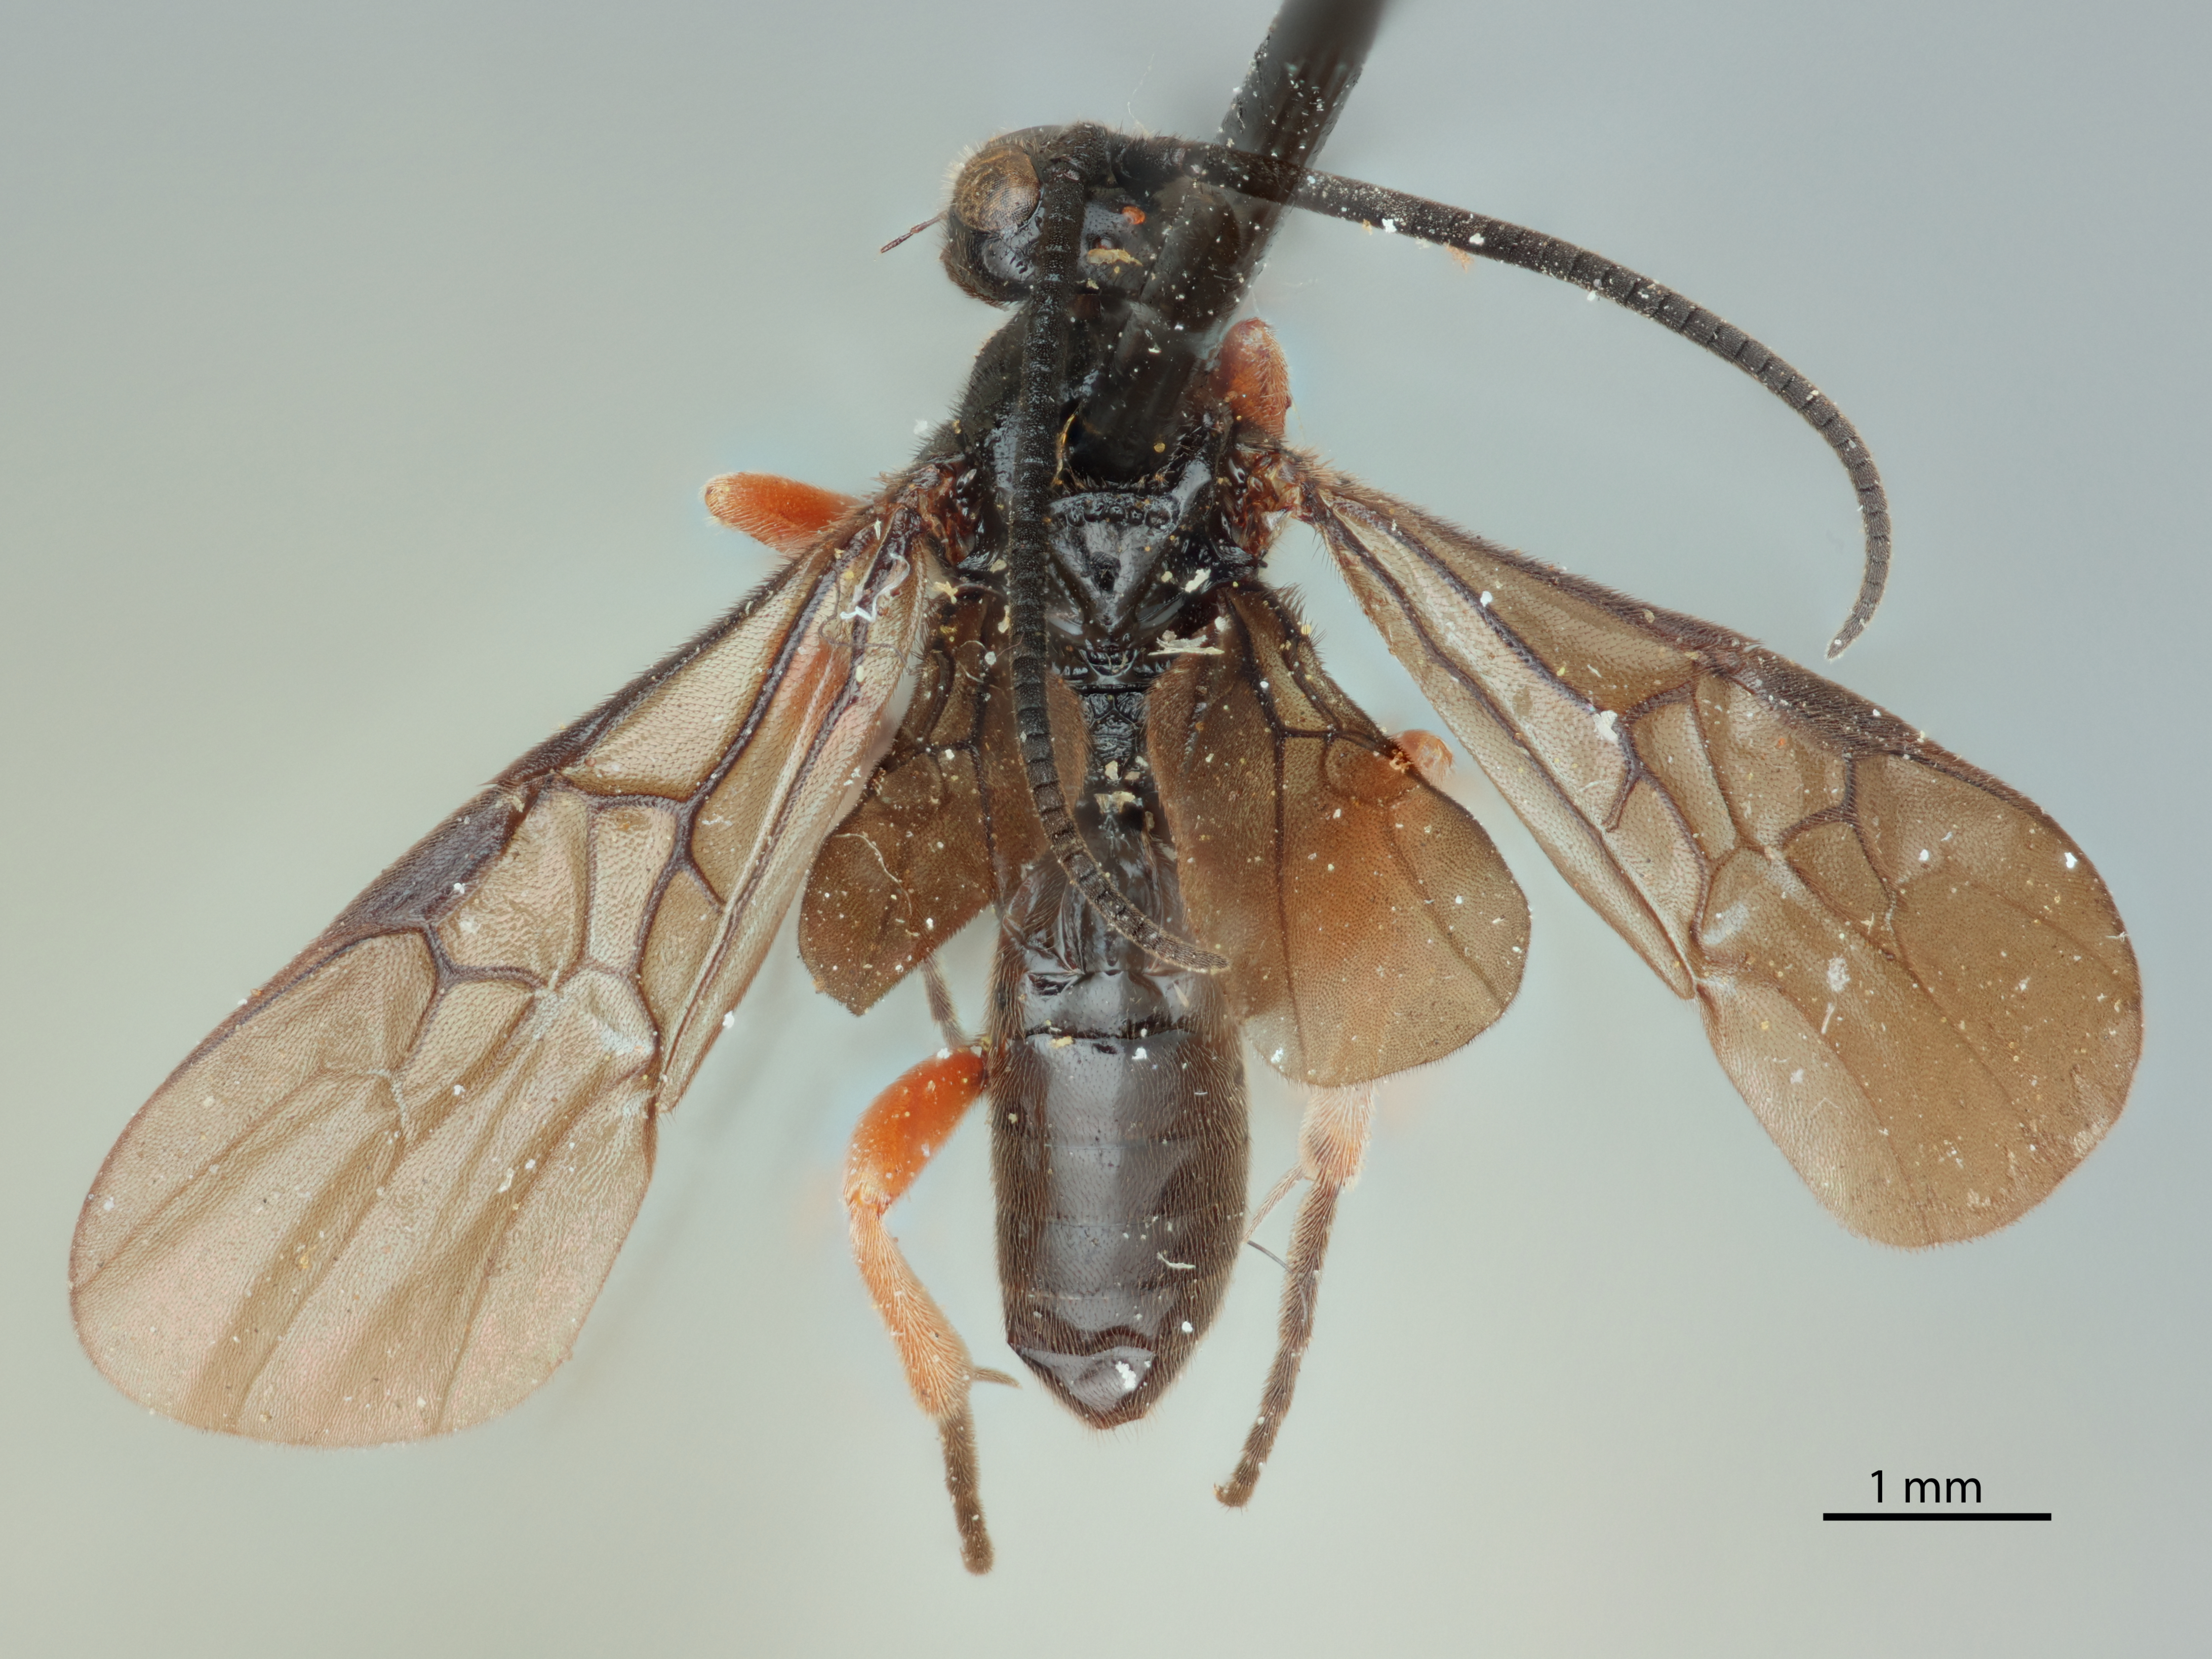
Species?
Cardiochiles longimala
